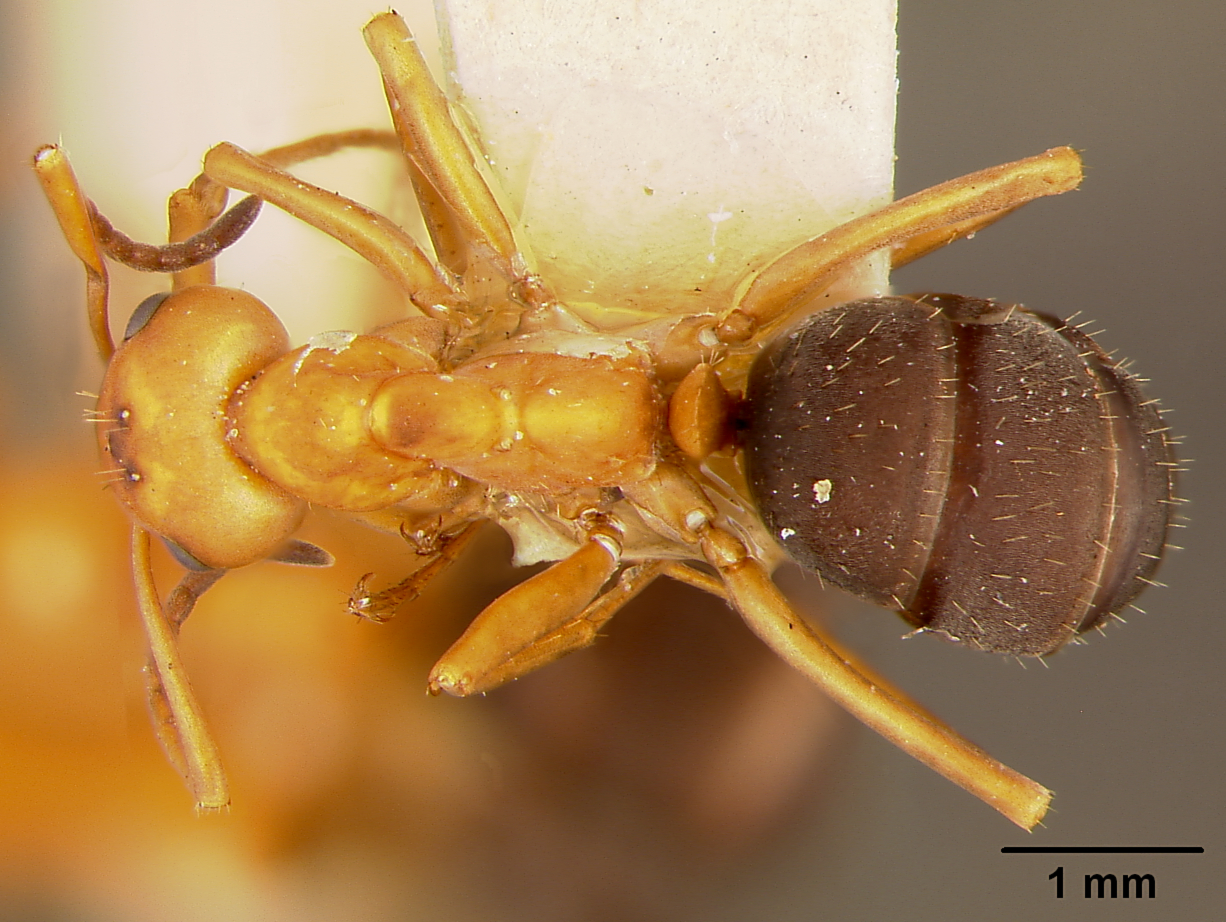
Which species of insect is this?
Formica microgyna
